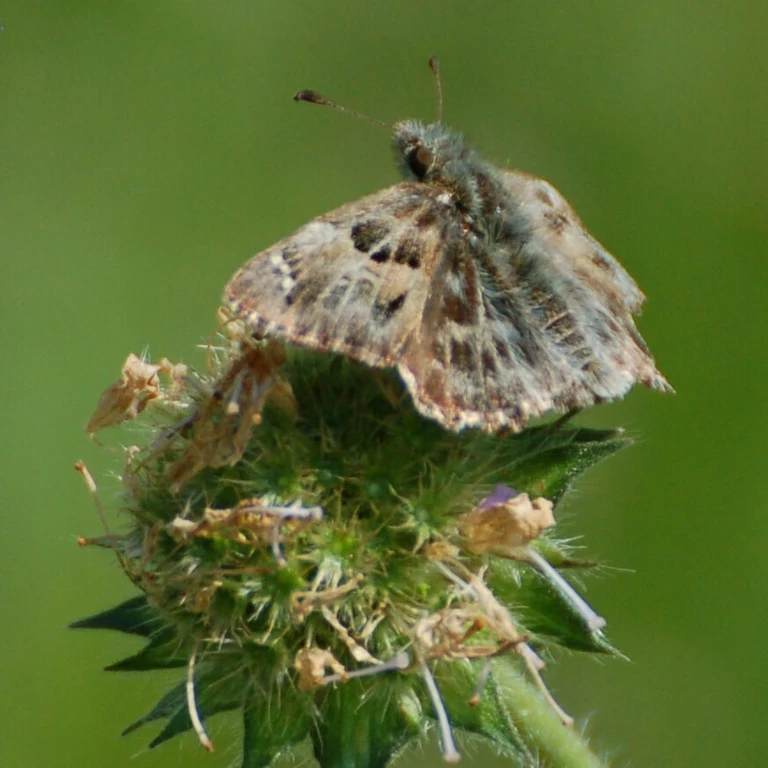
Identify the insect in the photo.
Carcharodus alceae
